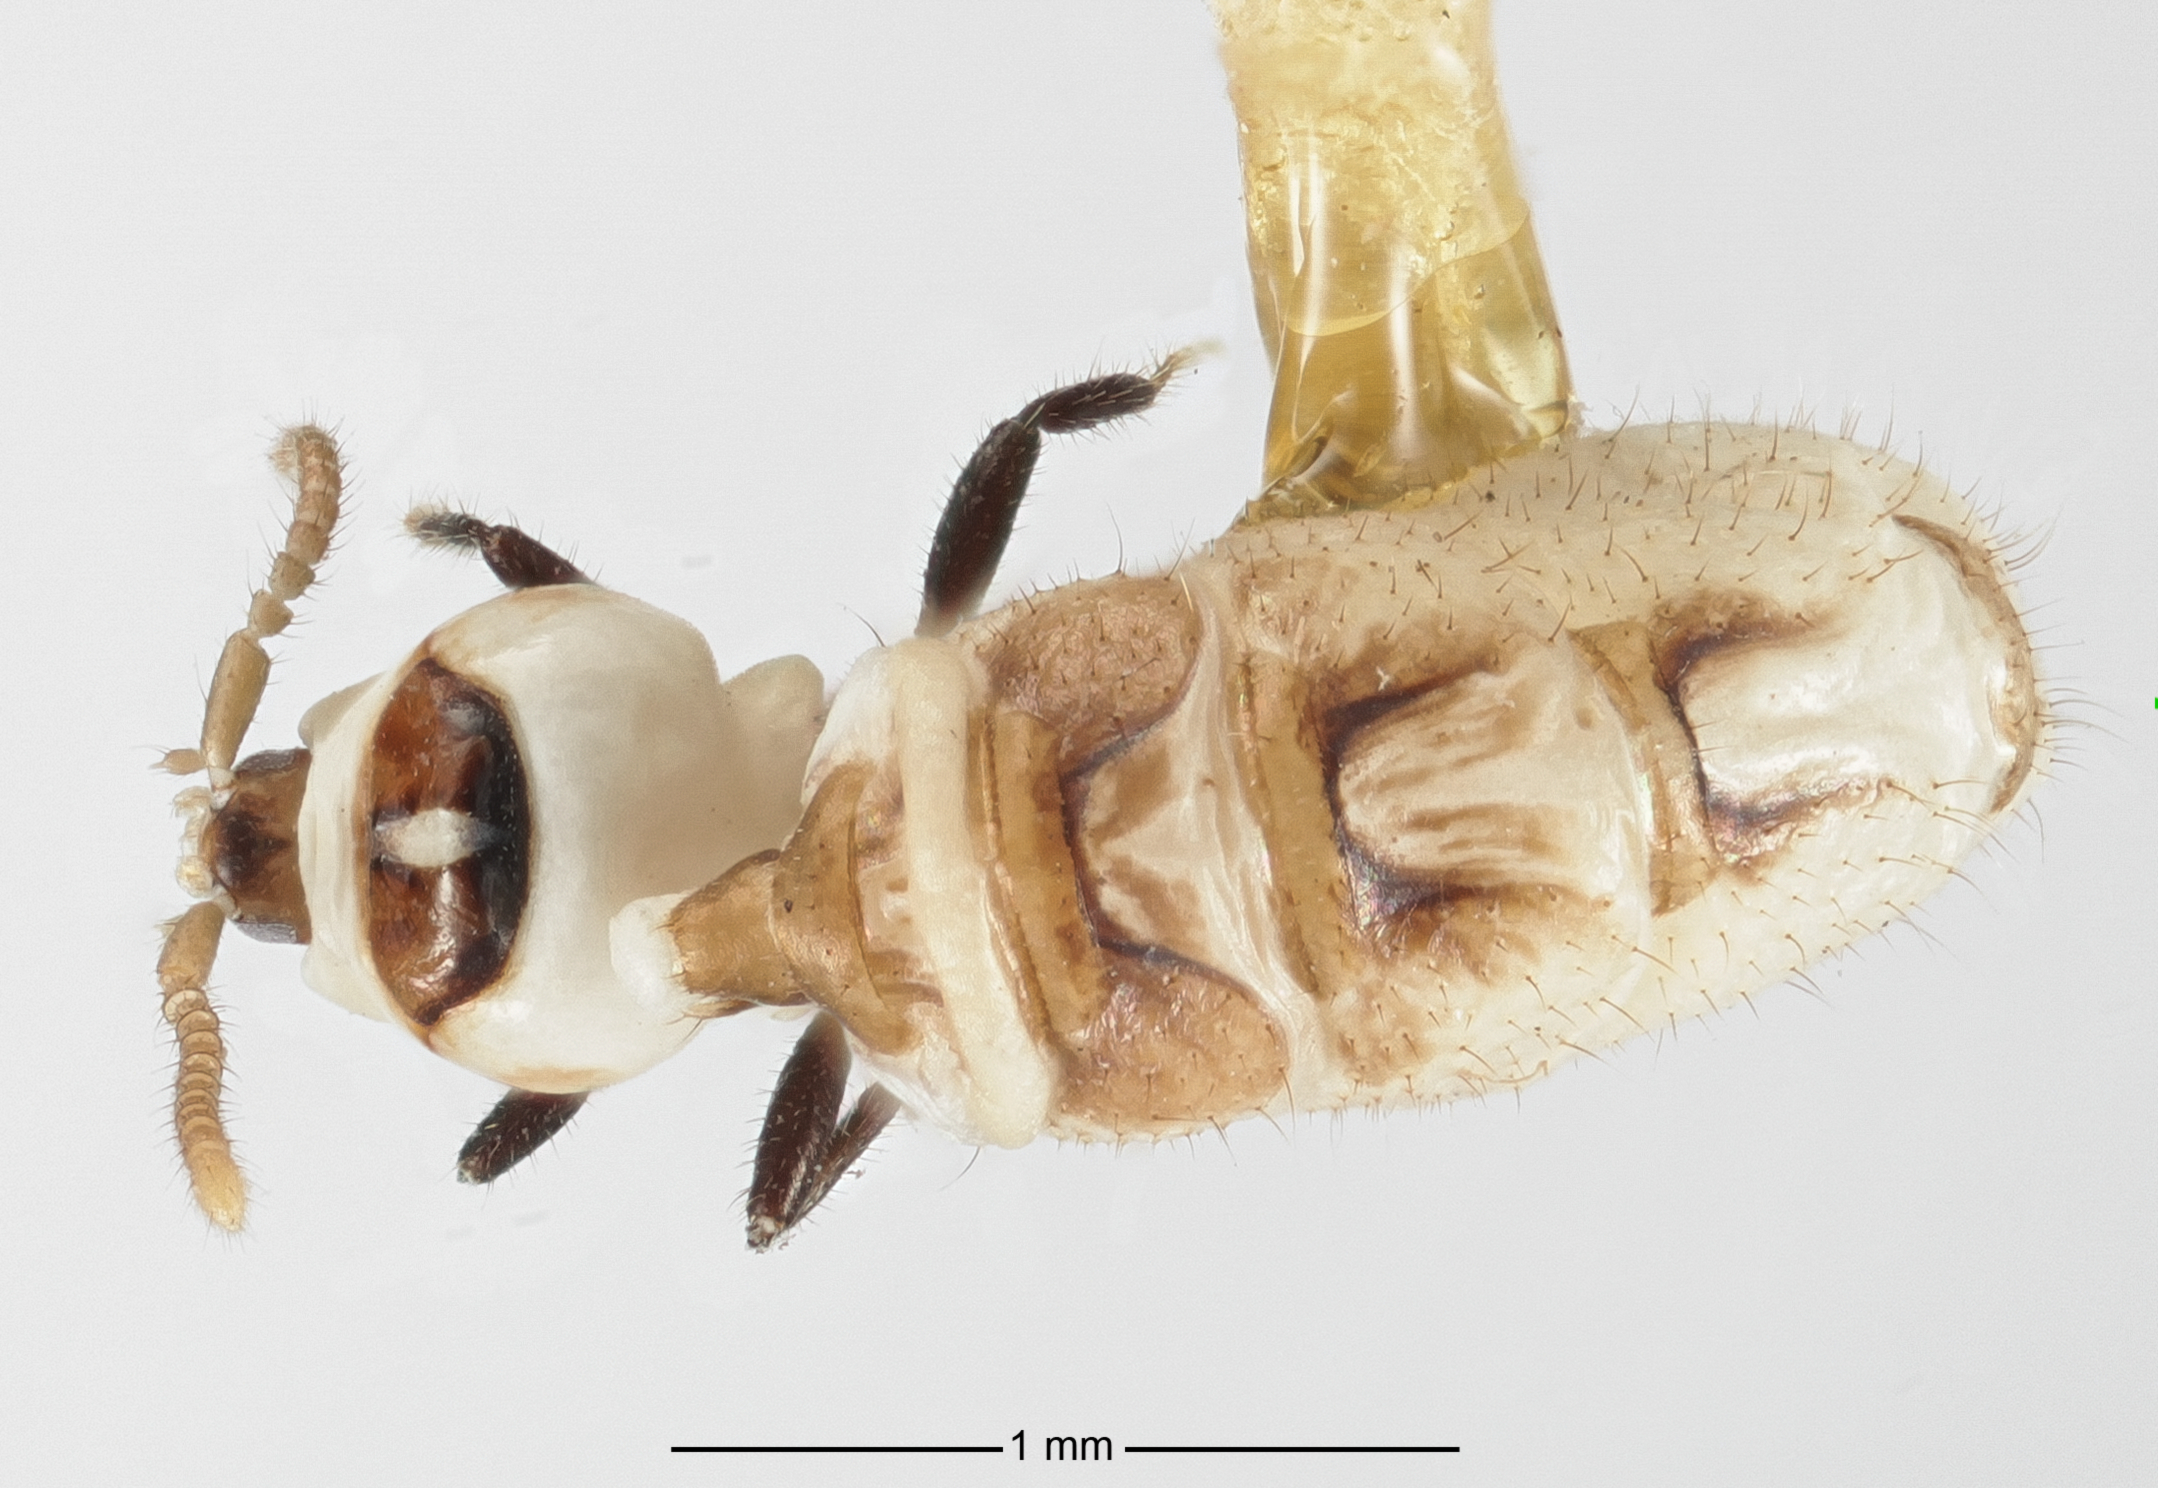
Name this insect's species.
Thyreoxenus parviceps
